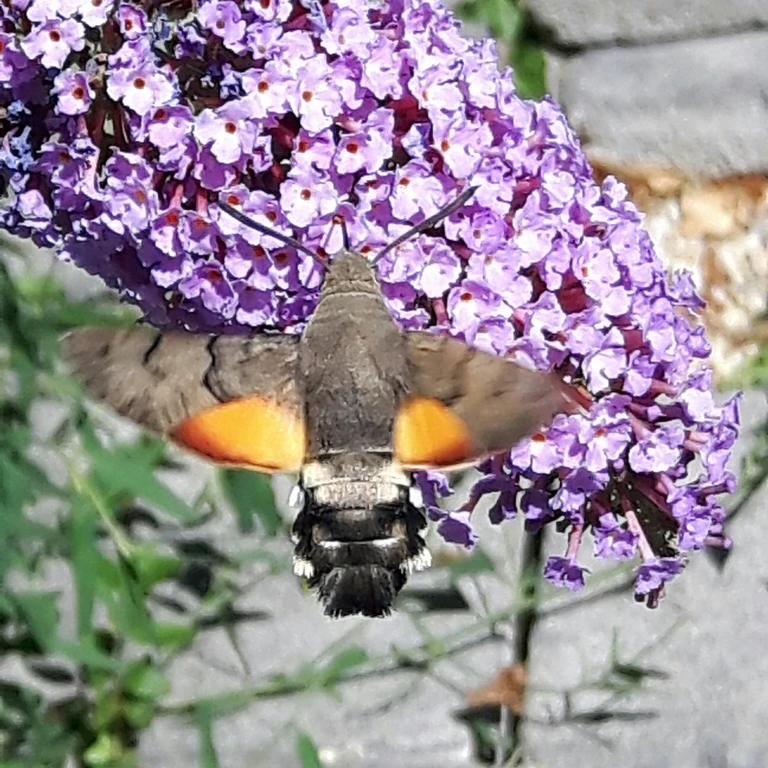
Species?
Macroglossum stellatarum
